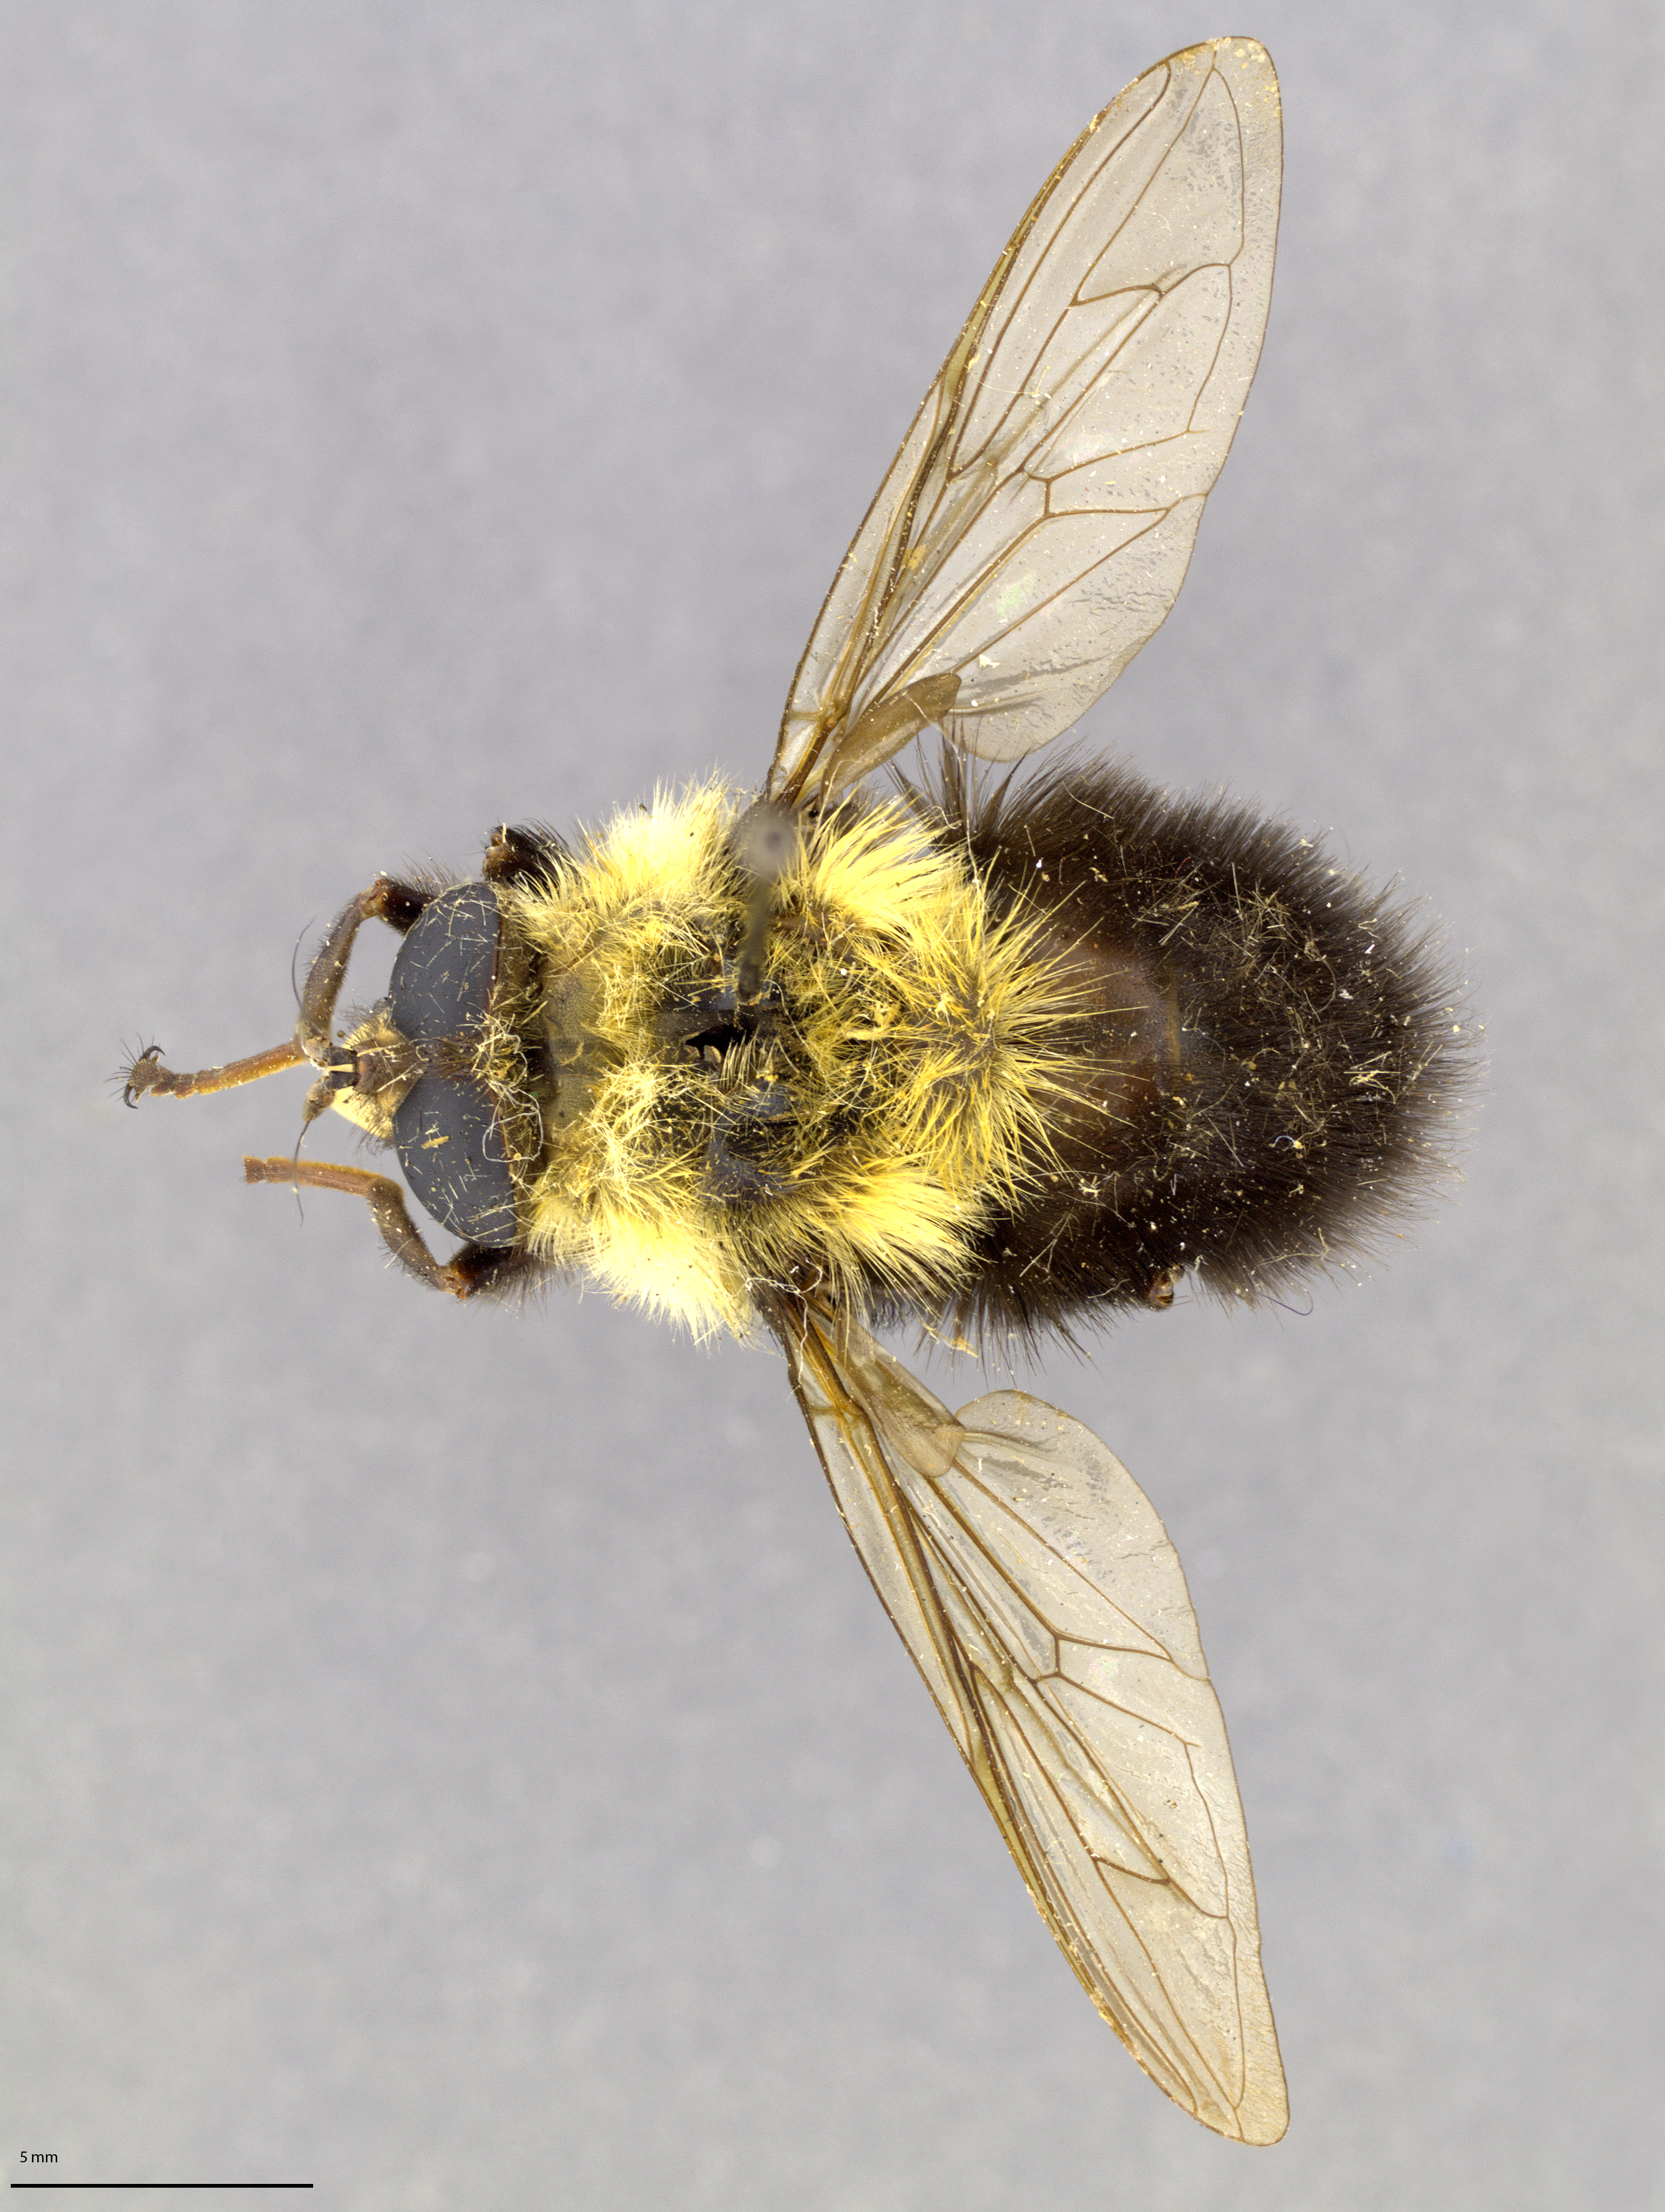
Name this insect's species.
Criorhina nigriventris
